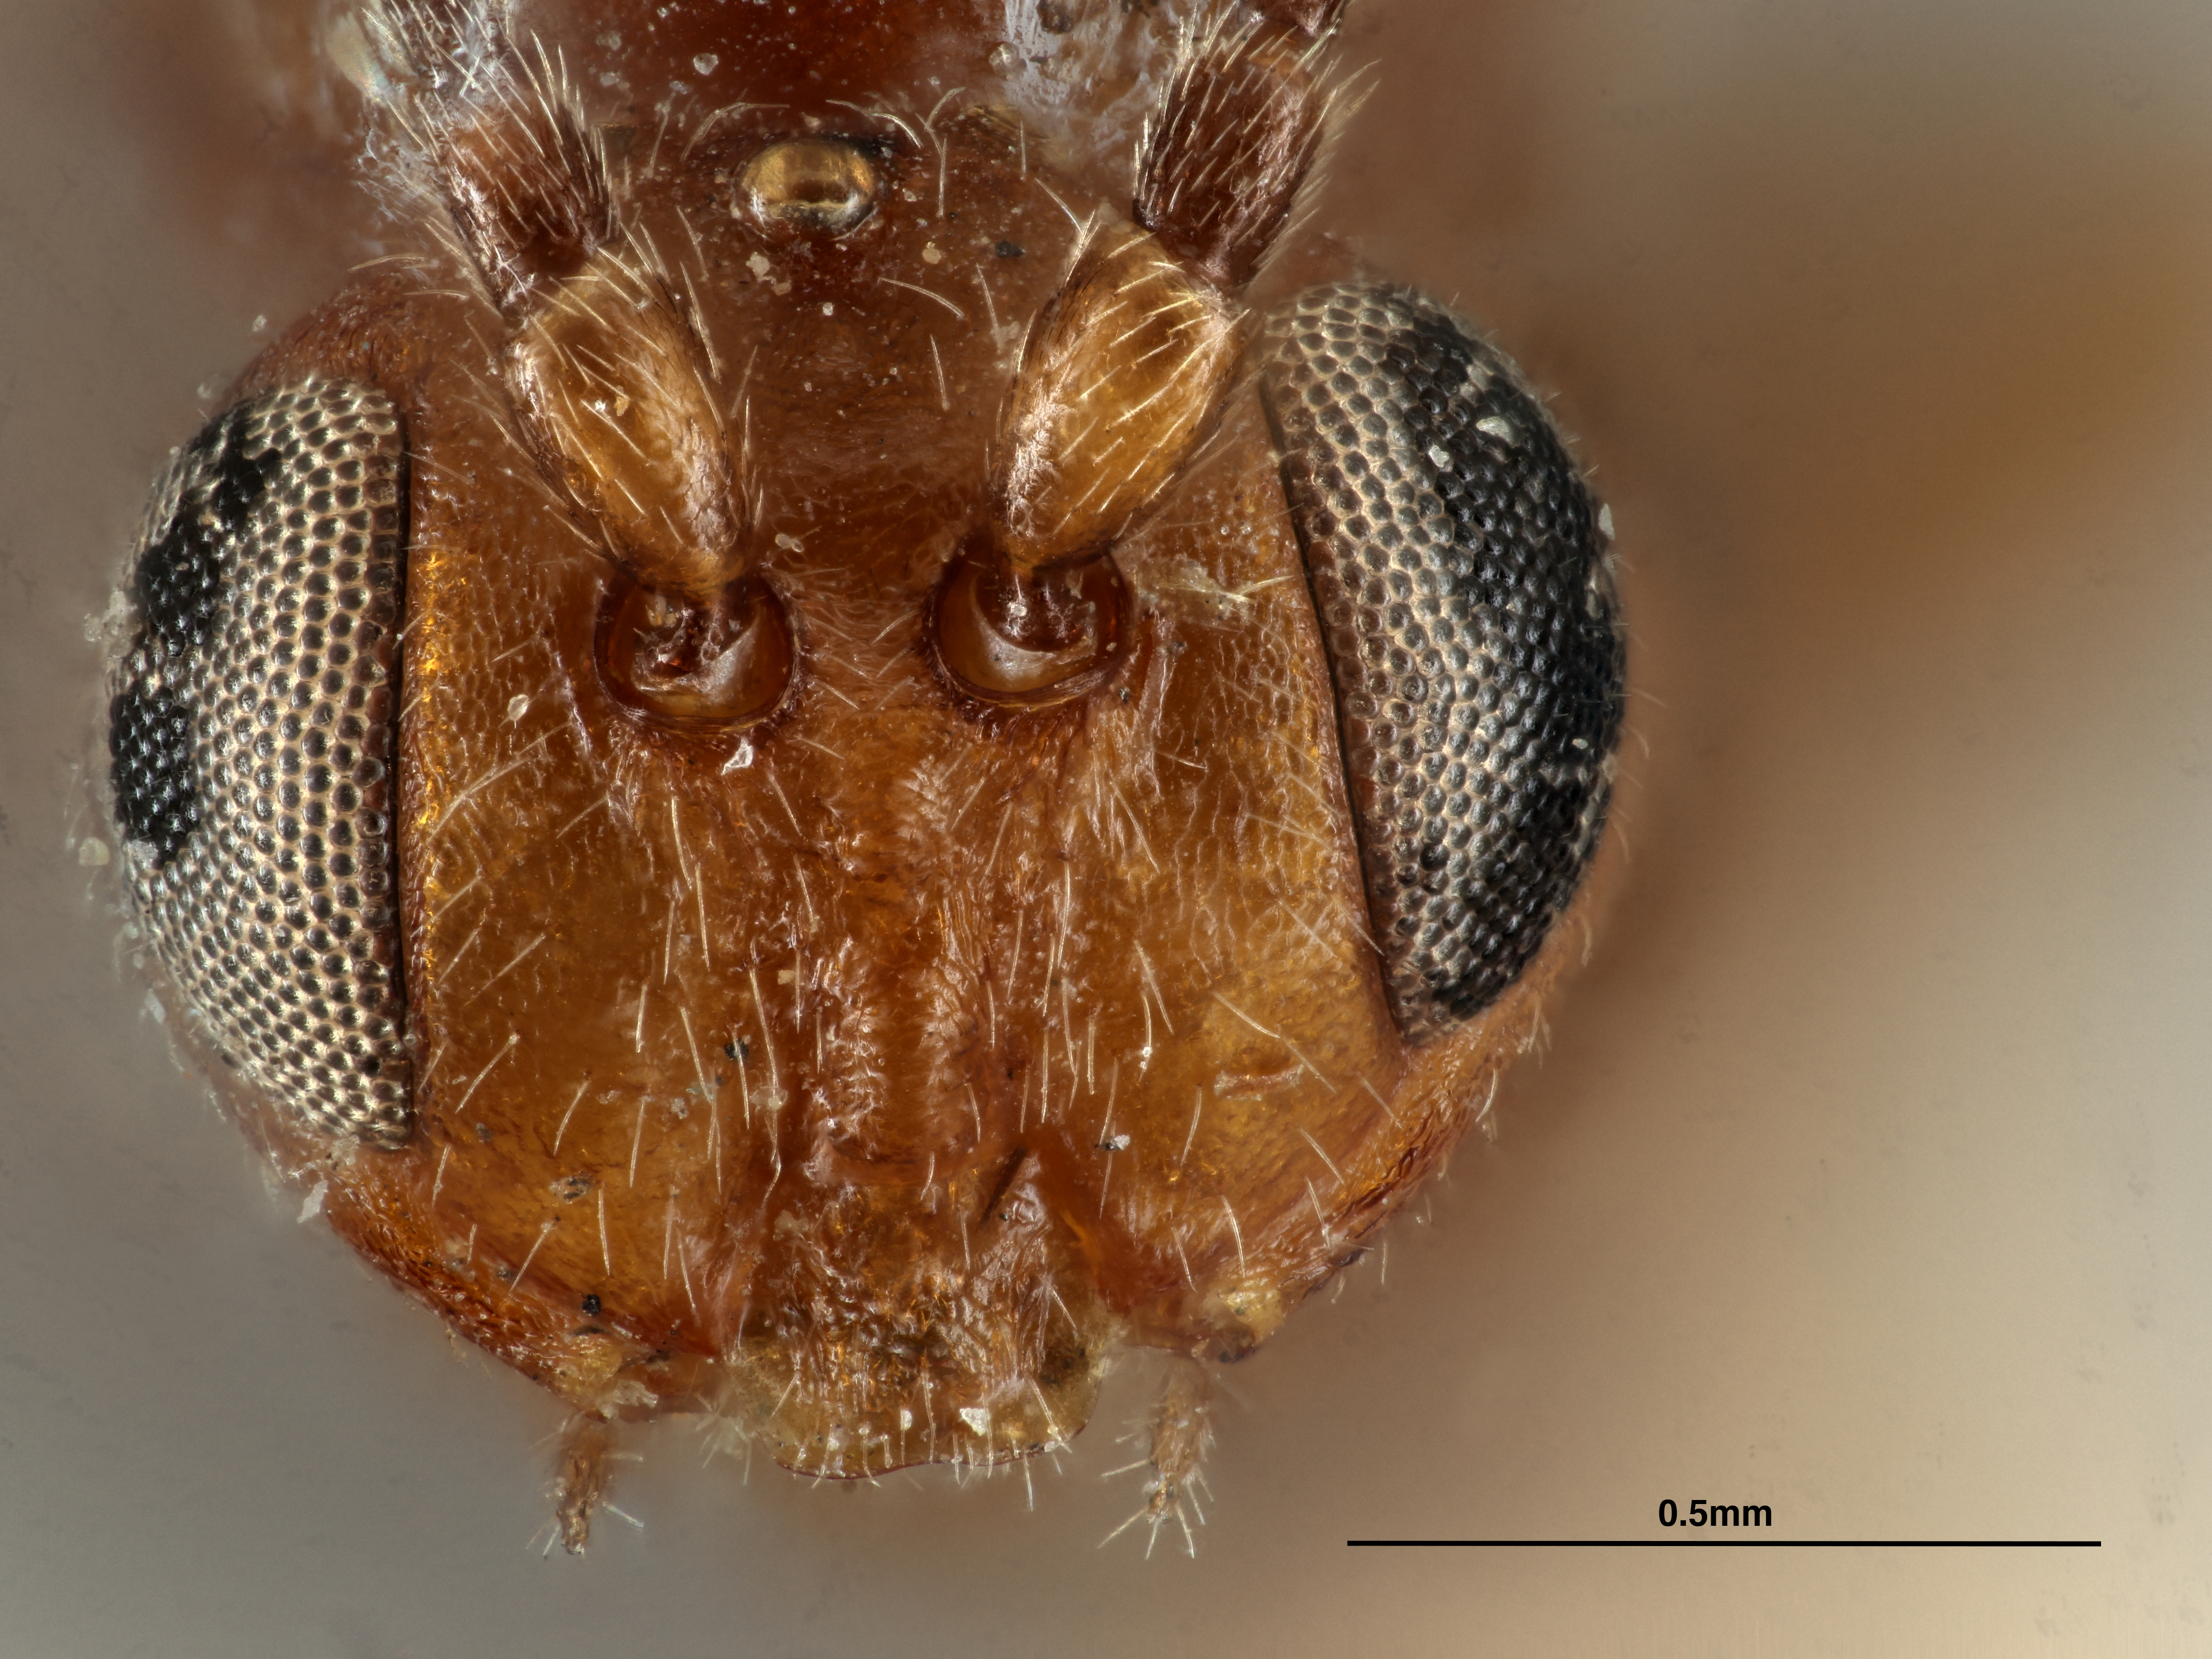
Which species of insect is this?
Belonocnema colorado
